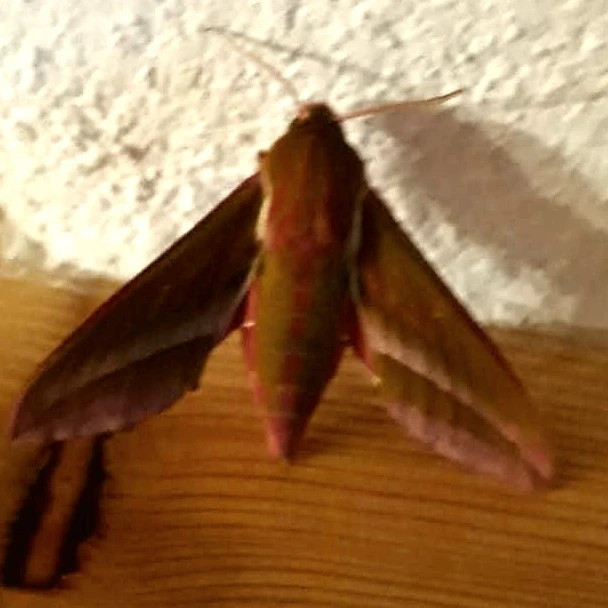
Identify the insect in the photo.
Deilephila elpenor
